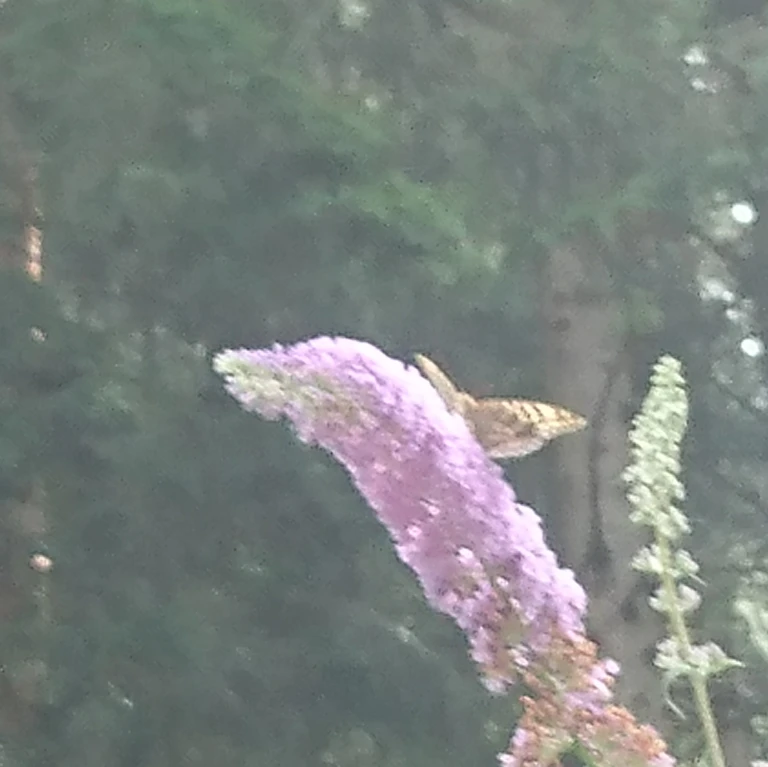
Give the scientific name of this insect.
Argynnis paphia
